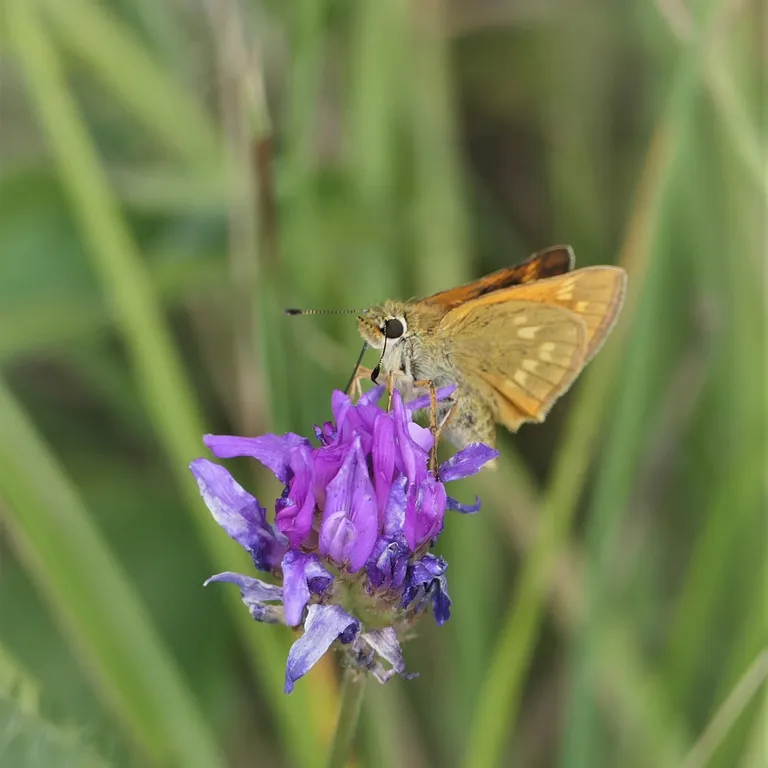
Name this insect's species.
Ochlodes sylvanus (also Ochlodes venata)
